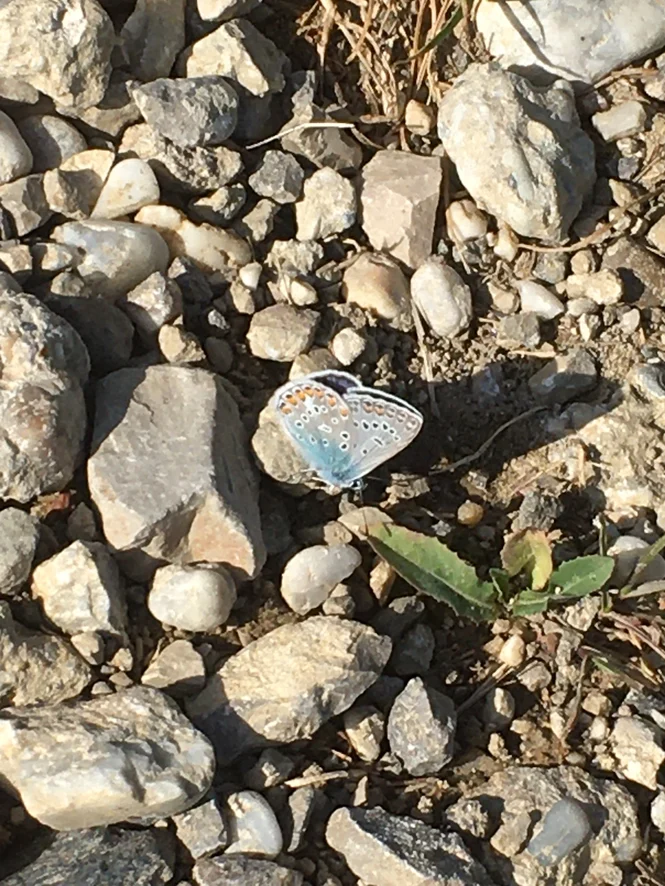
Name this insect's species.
Polyommatus icarus
